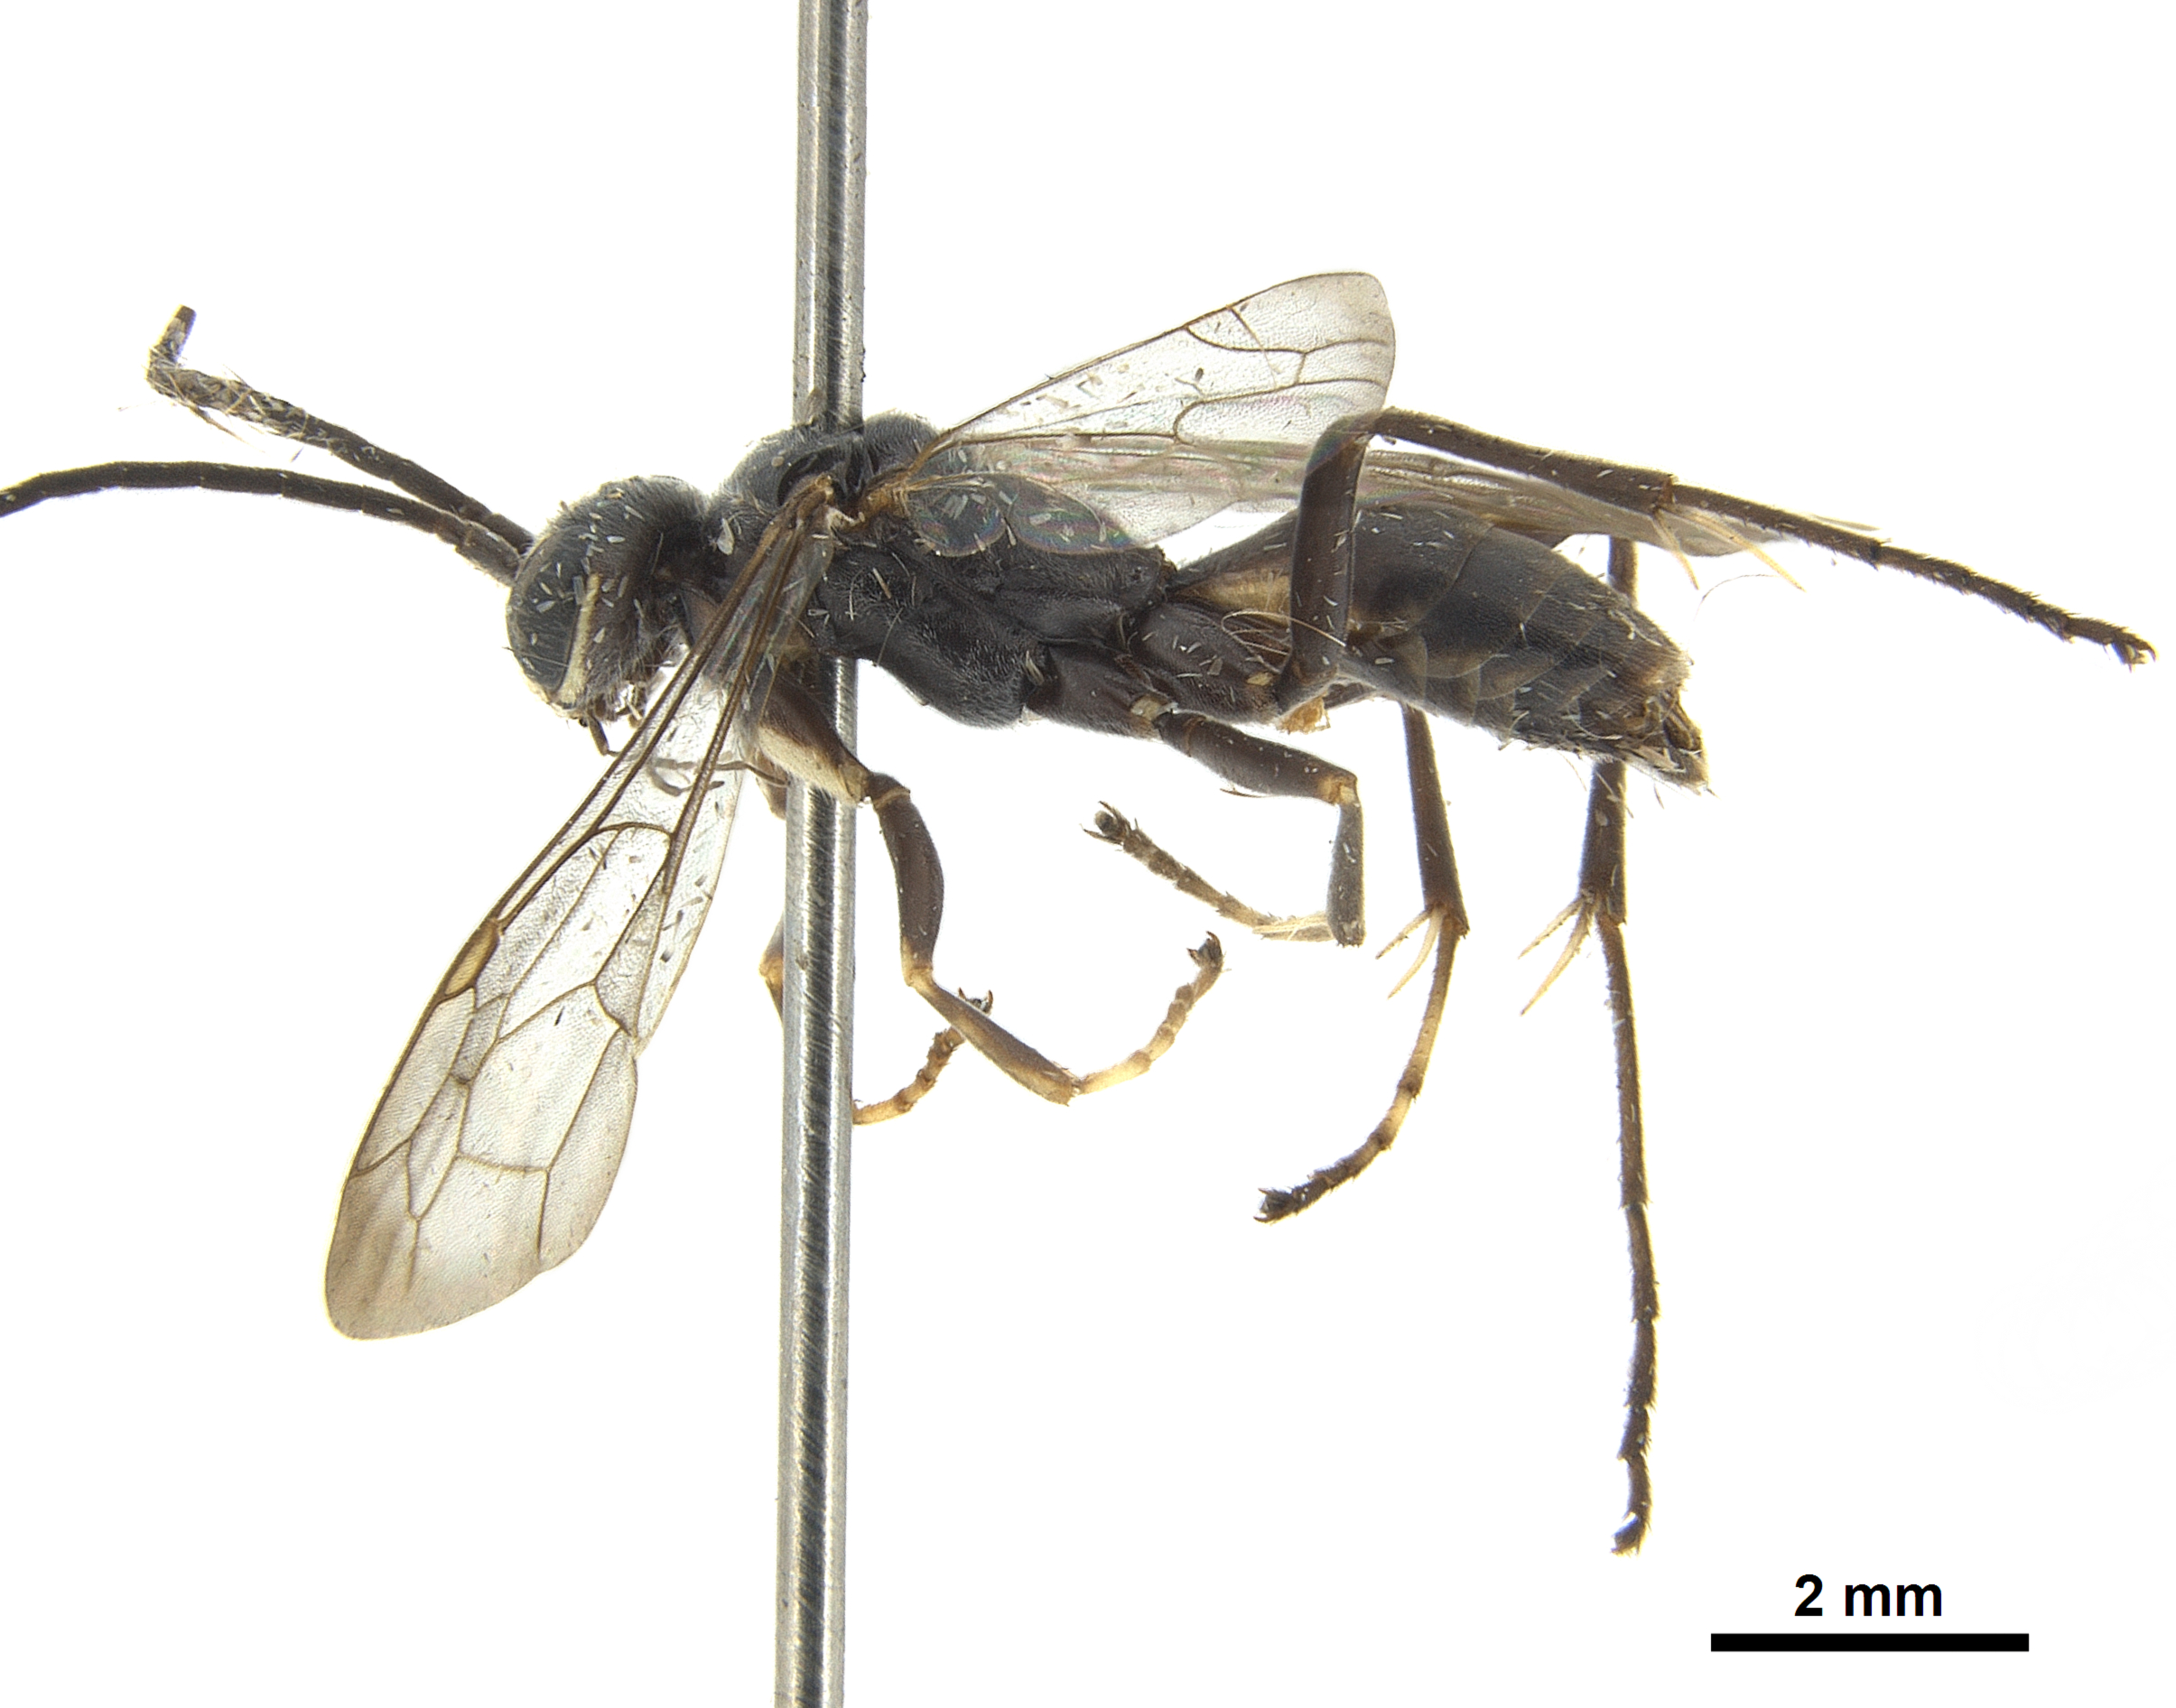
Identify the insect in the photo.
Priocnessus nebulosus
